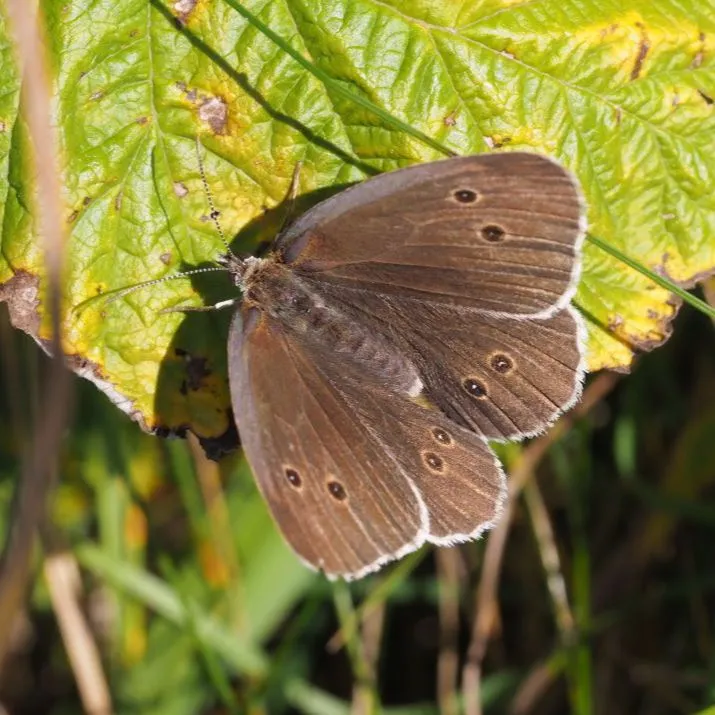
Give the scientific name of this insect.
Aphantopus hyperantus
